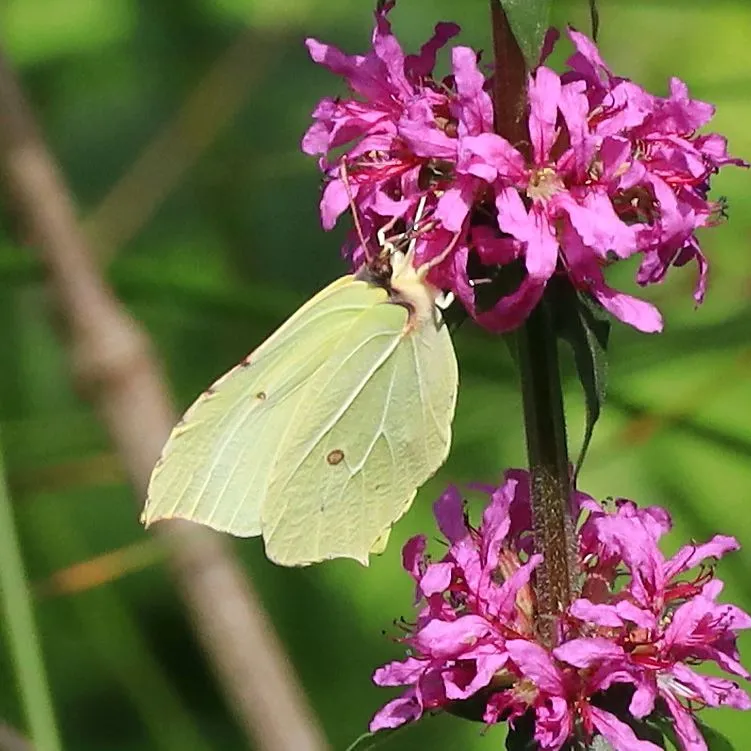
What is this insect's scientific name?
Gonepteryx rhamni
